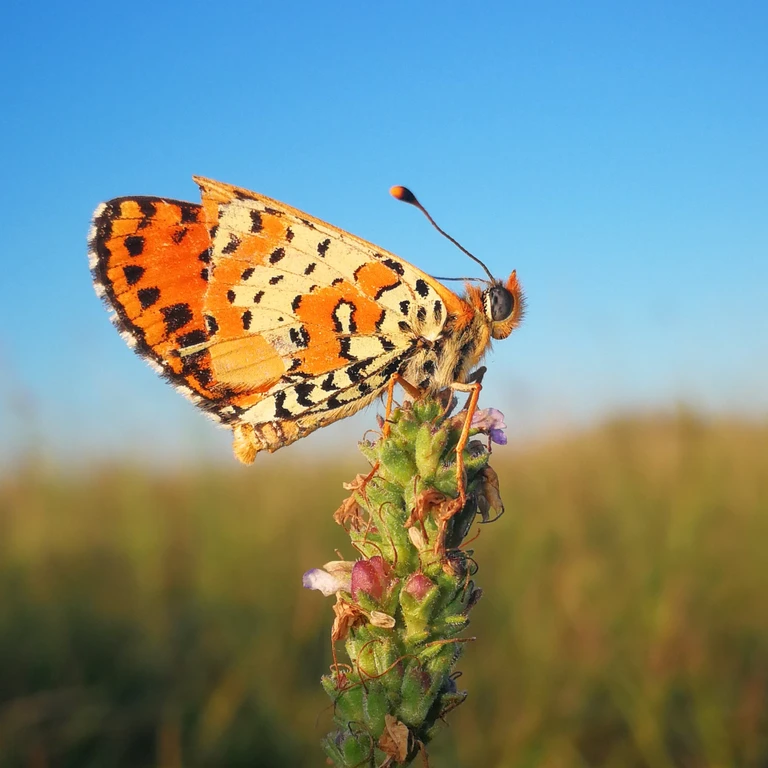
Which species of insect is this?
Melitaea didyma
